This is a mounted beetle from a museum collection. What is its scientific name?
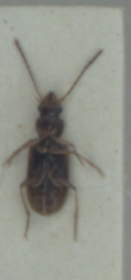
Anthracus consputus
